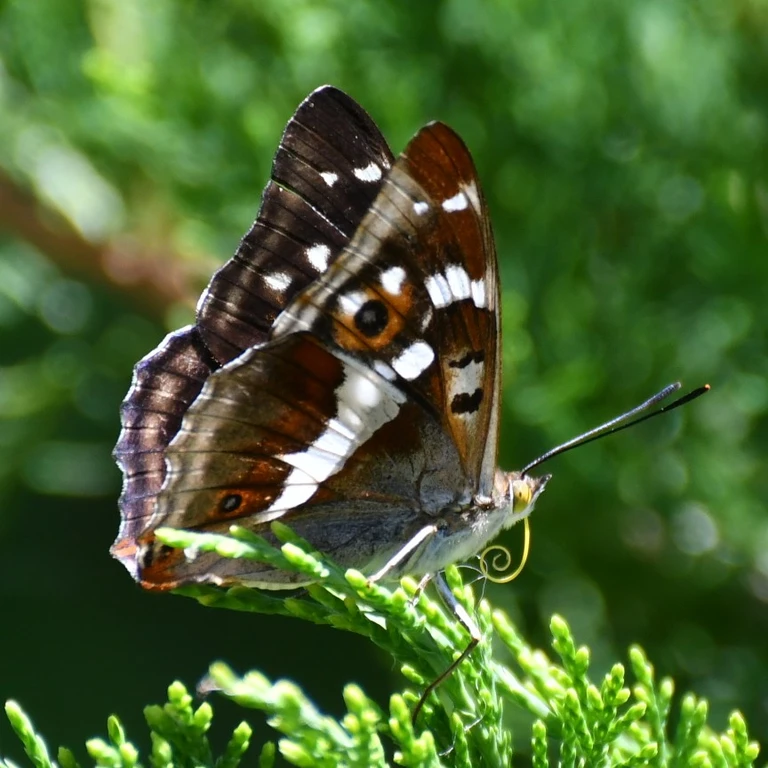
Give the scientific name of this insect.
Apatura iris
